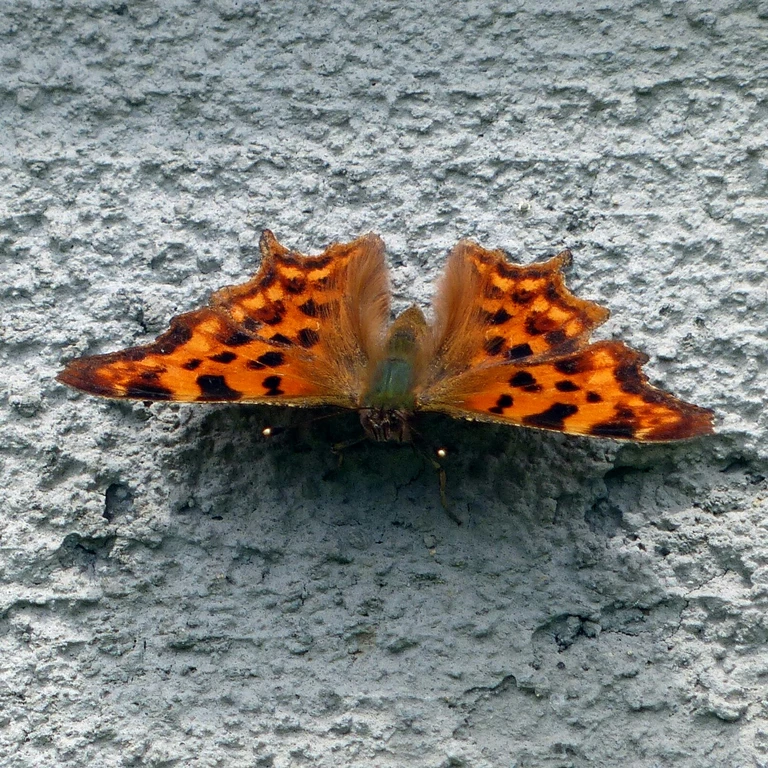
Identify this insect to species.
Polygonia c-album
